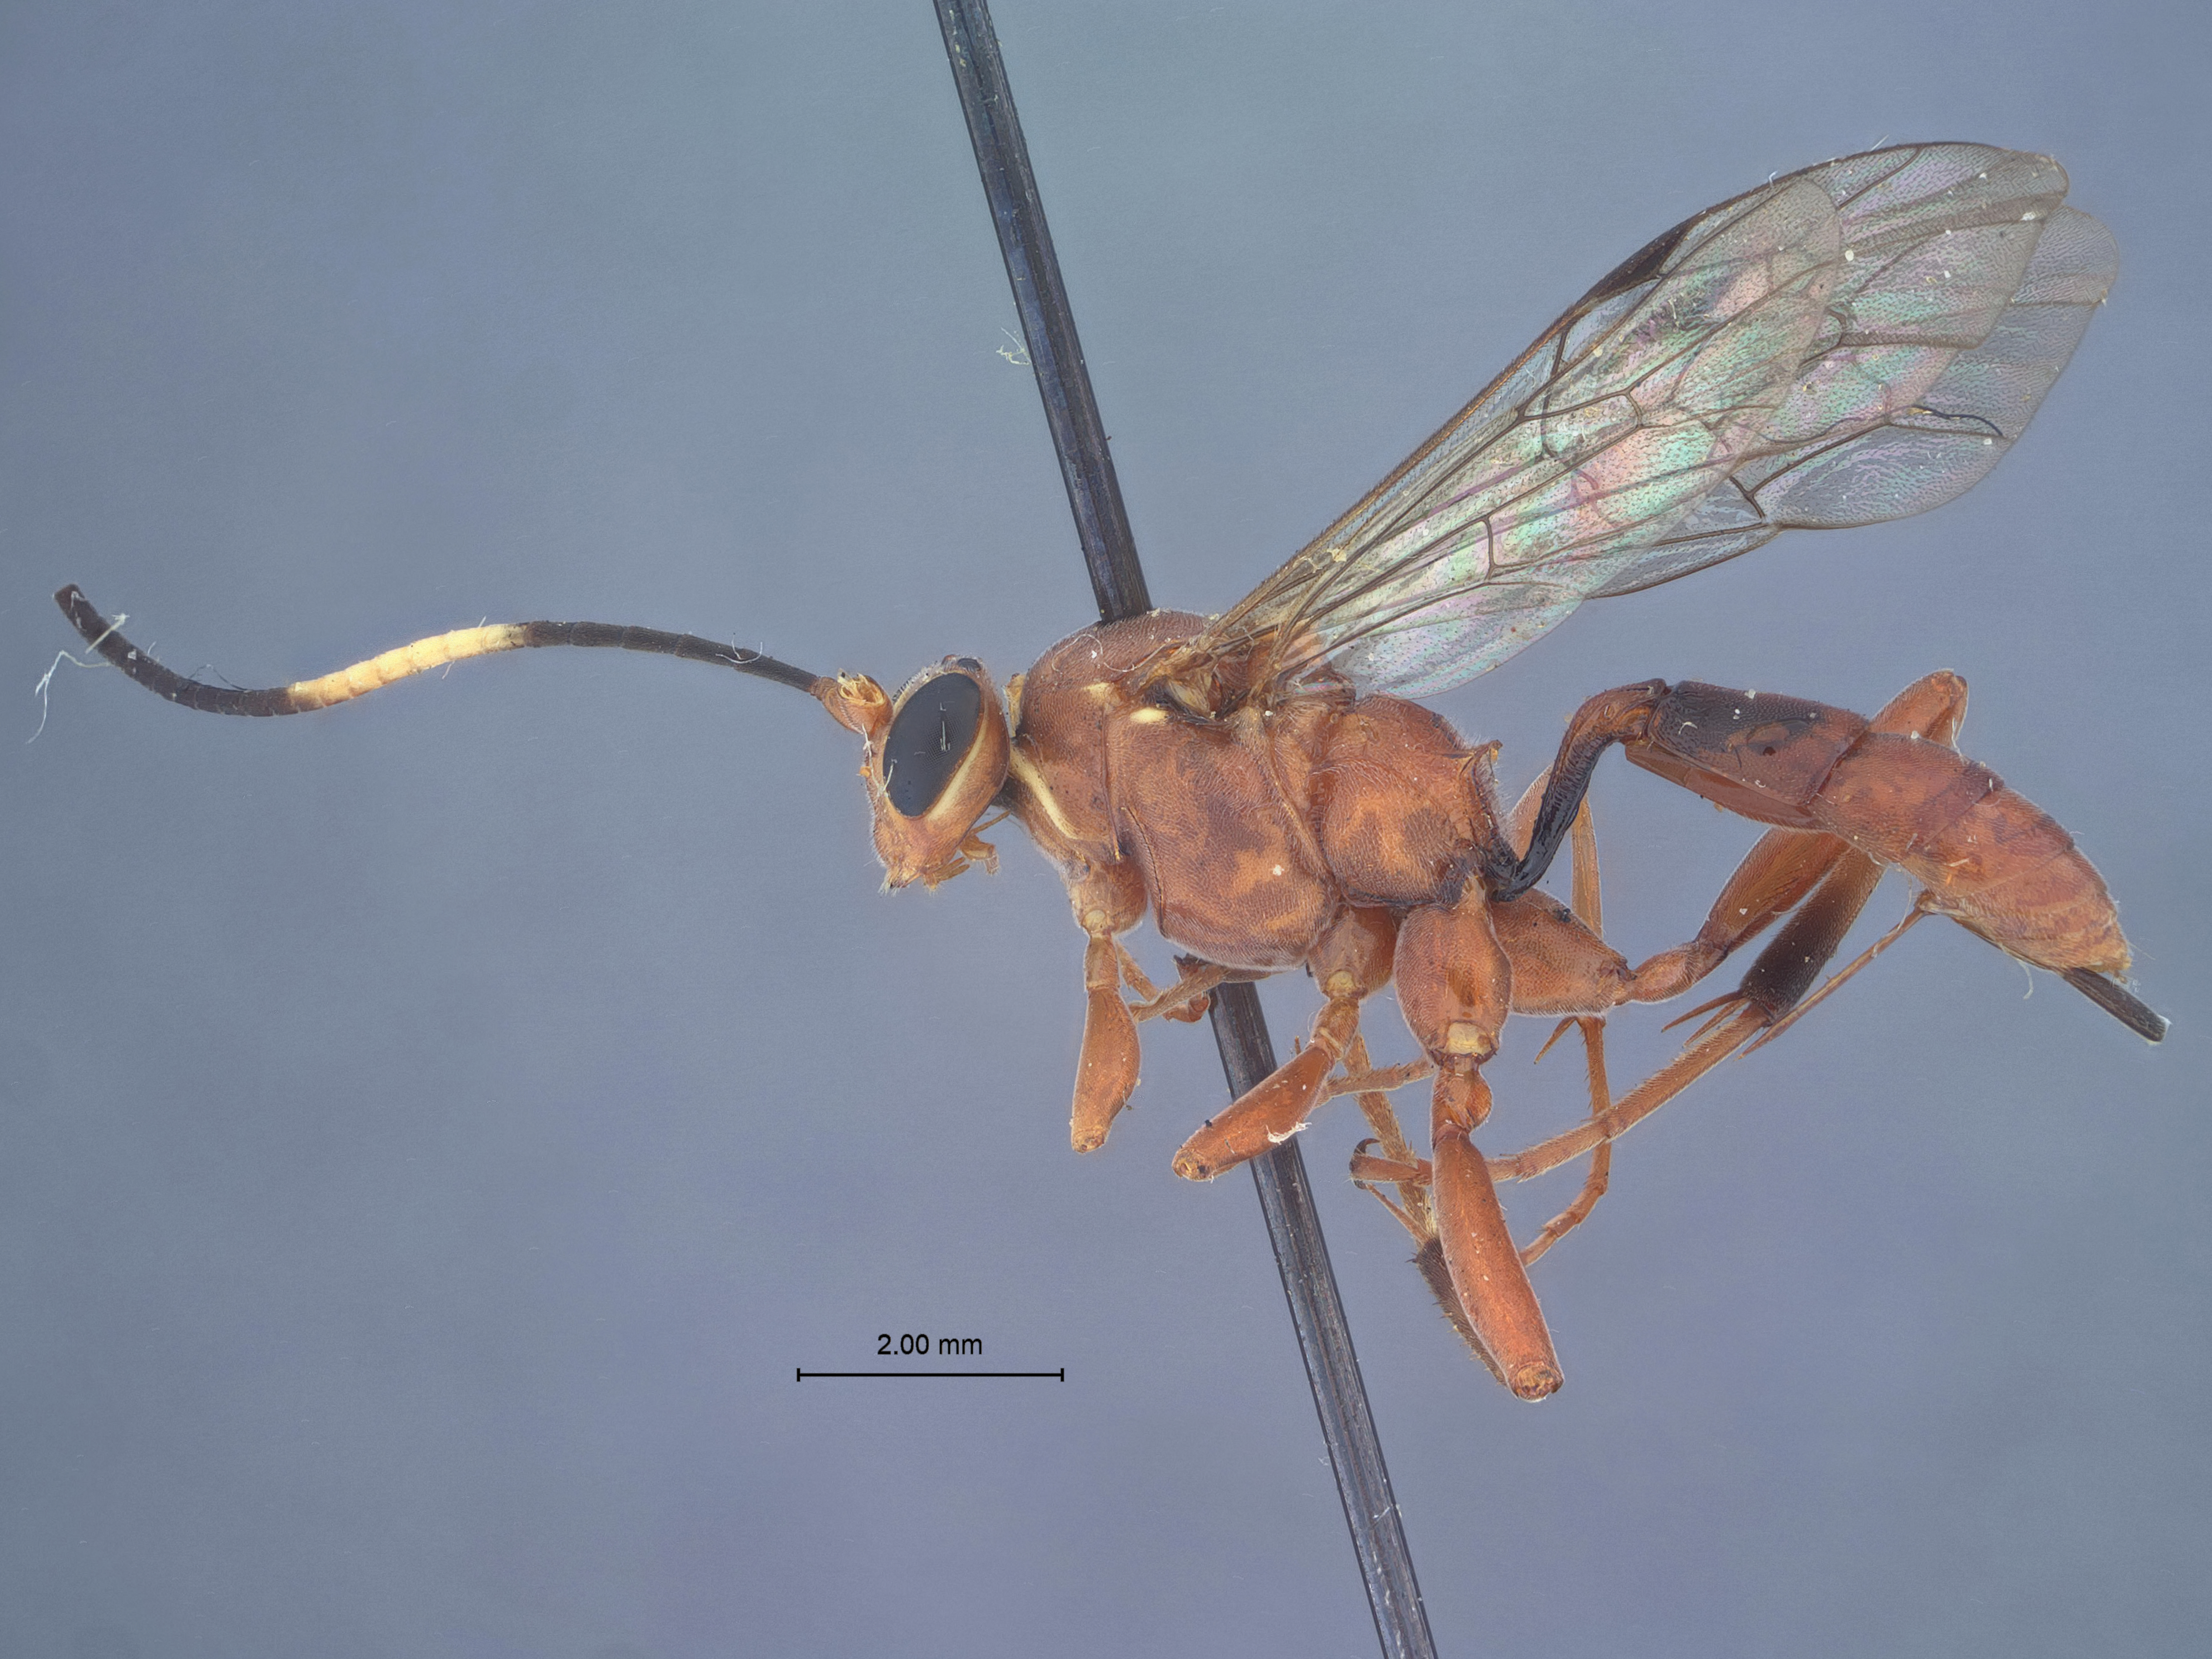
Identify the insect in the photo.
Hoplismenus praeruptus
